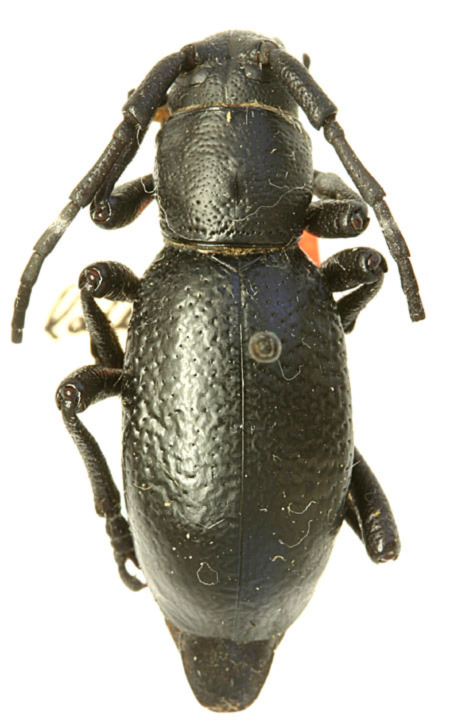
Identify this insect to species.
Moneilema subrugosum (also Moneilema lateralis)
